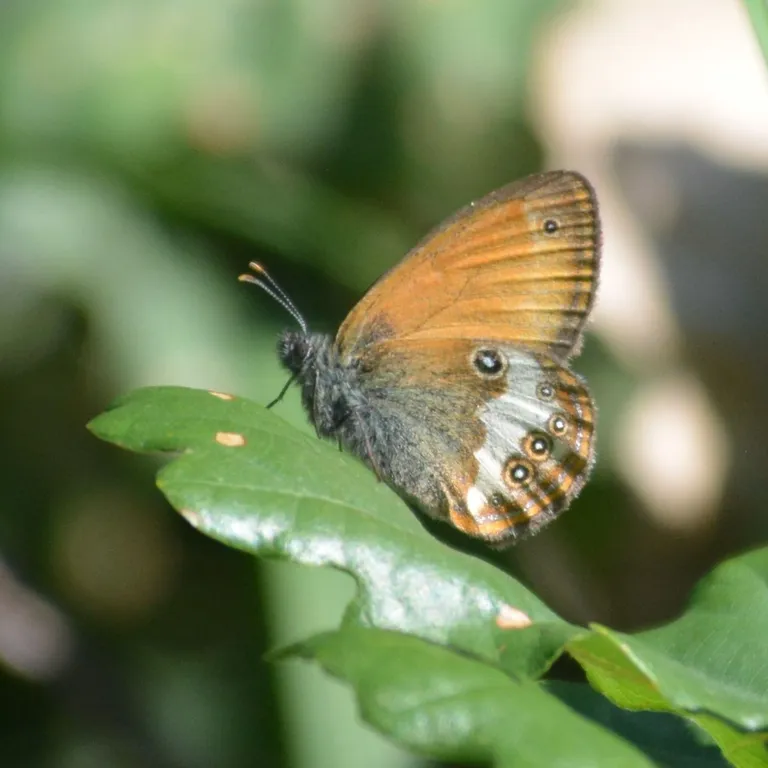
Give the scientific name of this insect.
Coenonympha arcania
